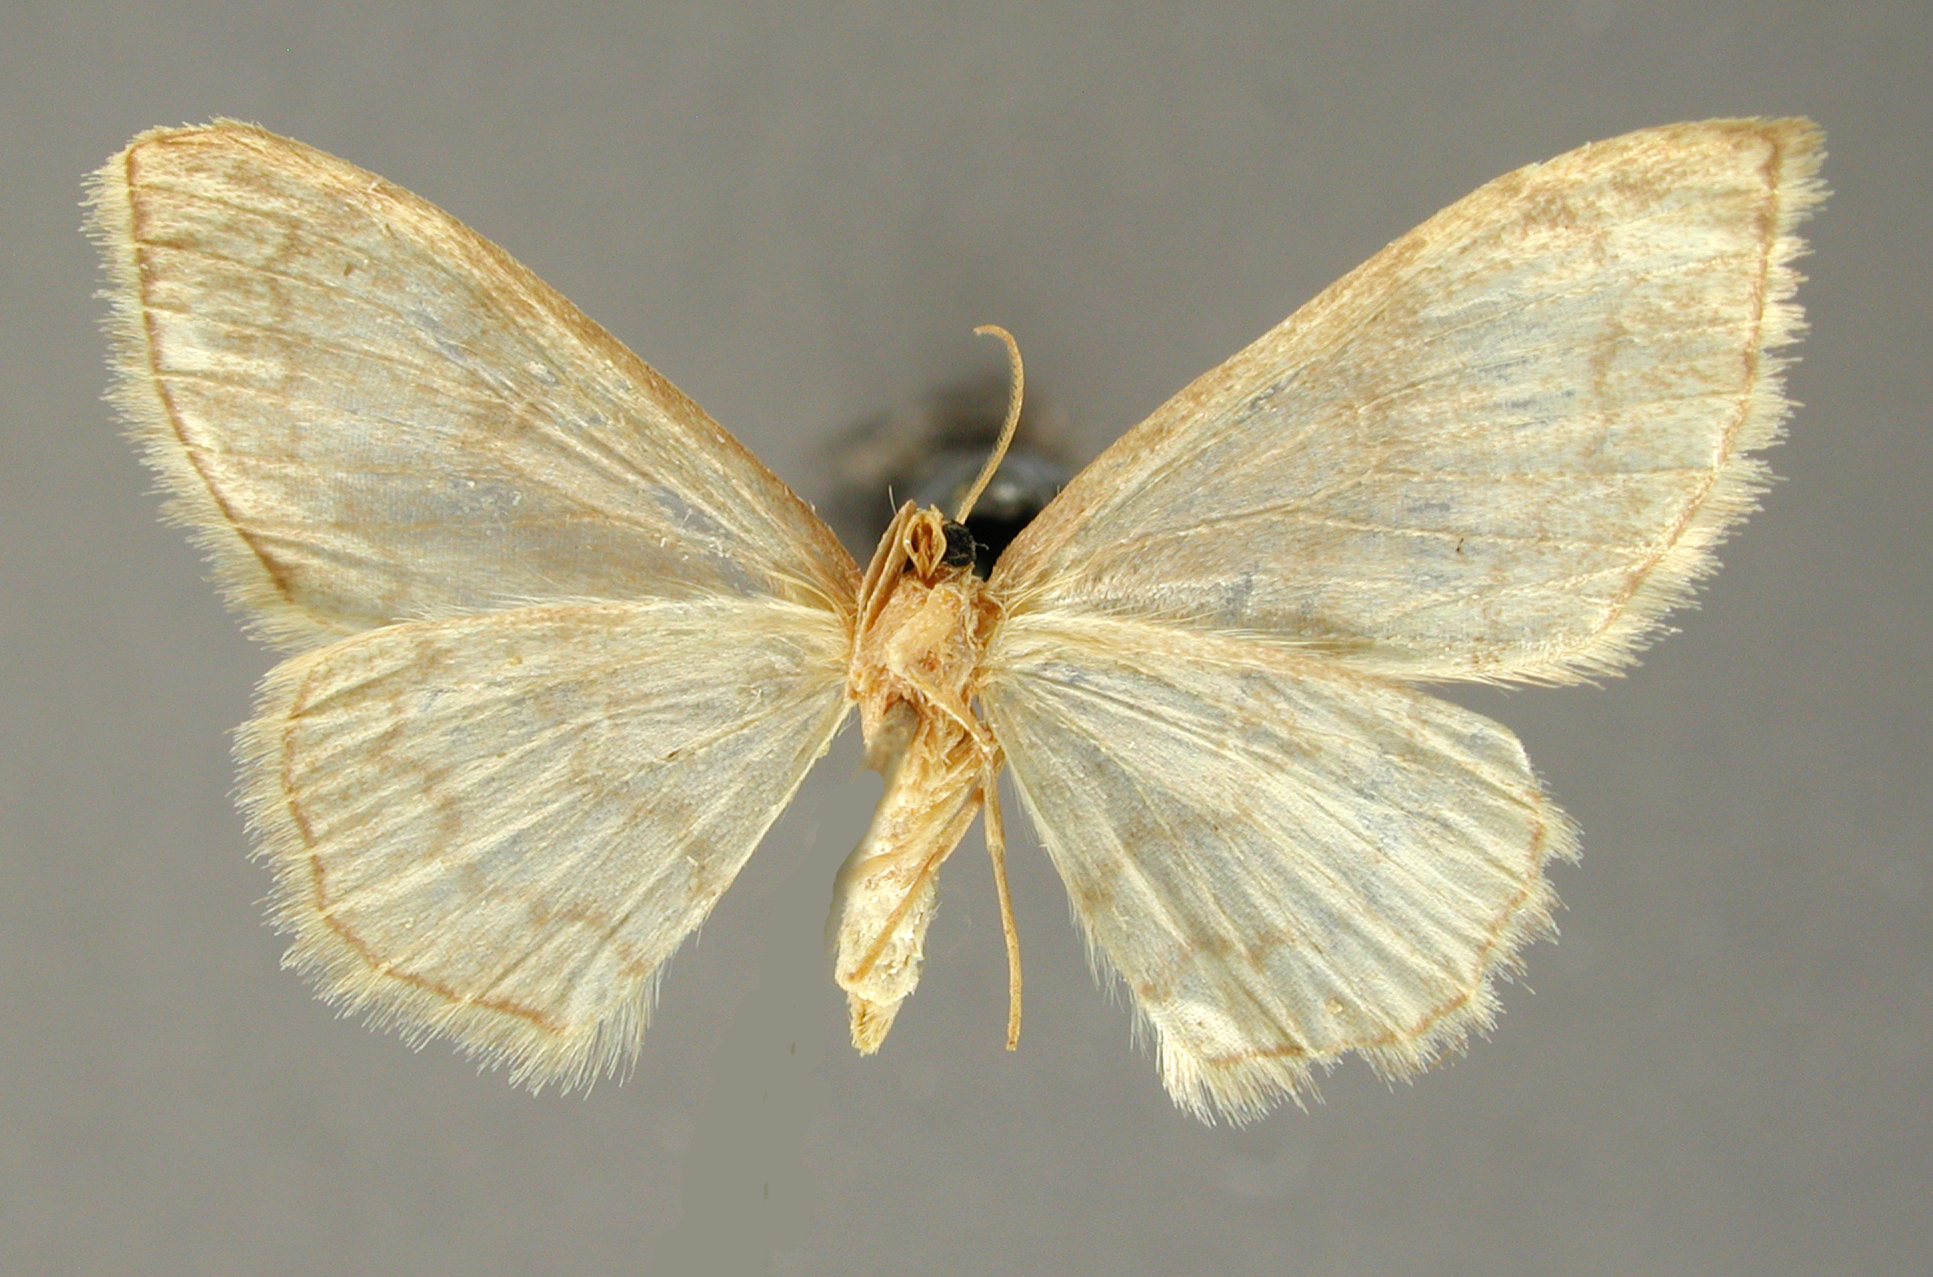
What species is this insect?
Sterrha farada
